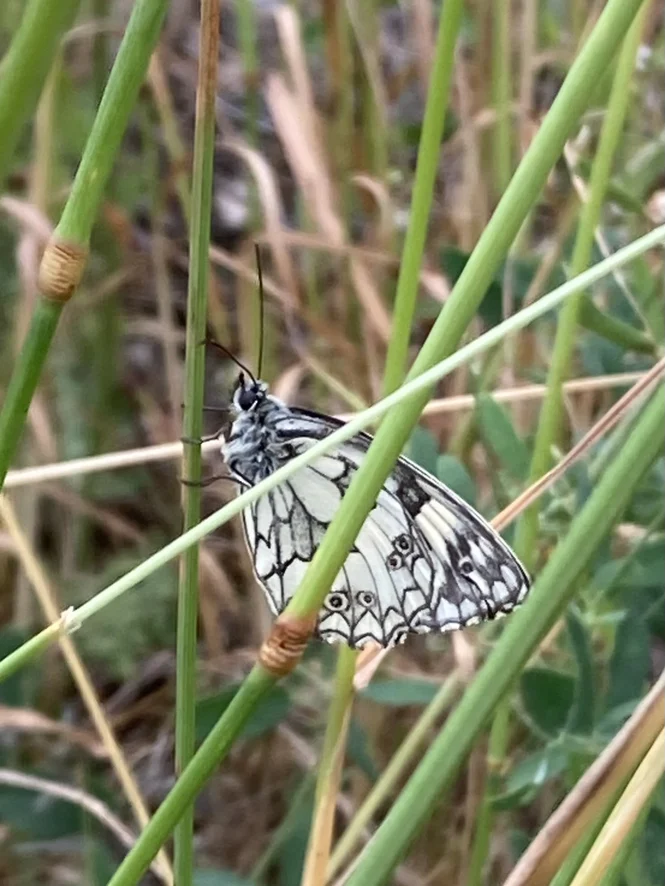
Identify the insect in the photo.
Melanargia galathea
